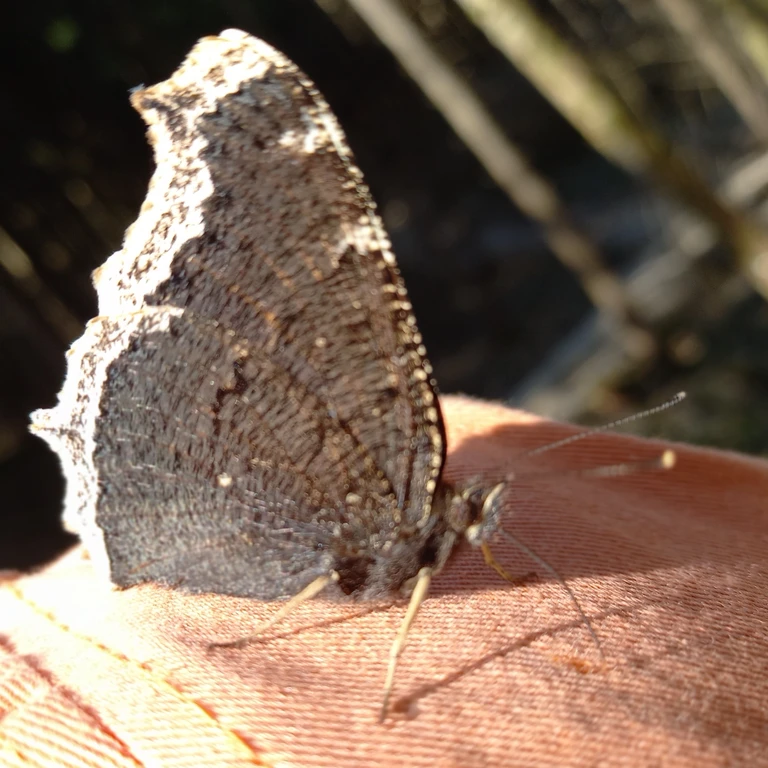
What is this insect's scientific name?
Nymphalis antiopa
